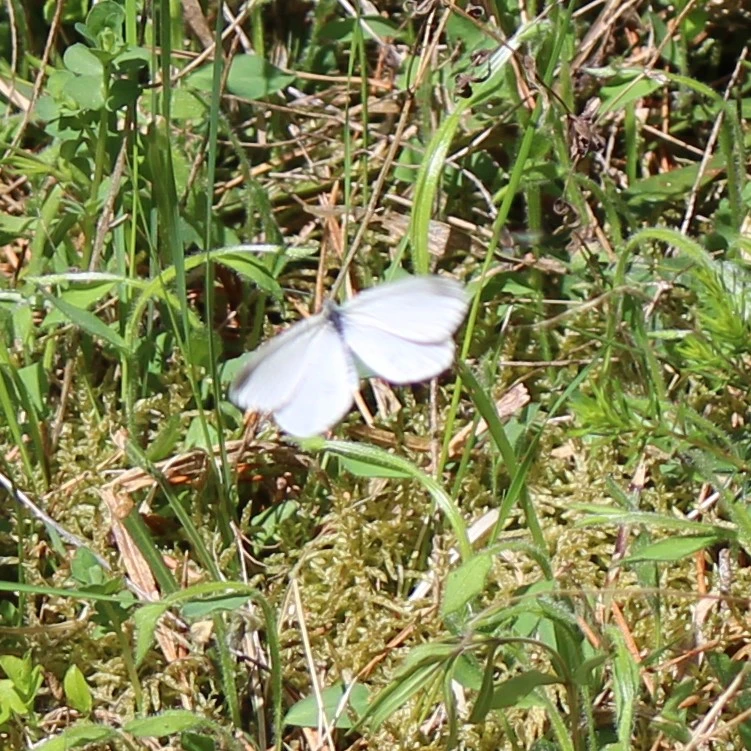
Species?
Leptidea sinapis/juvernica
